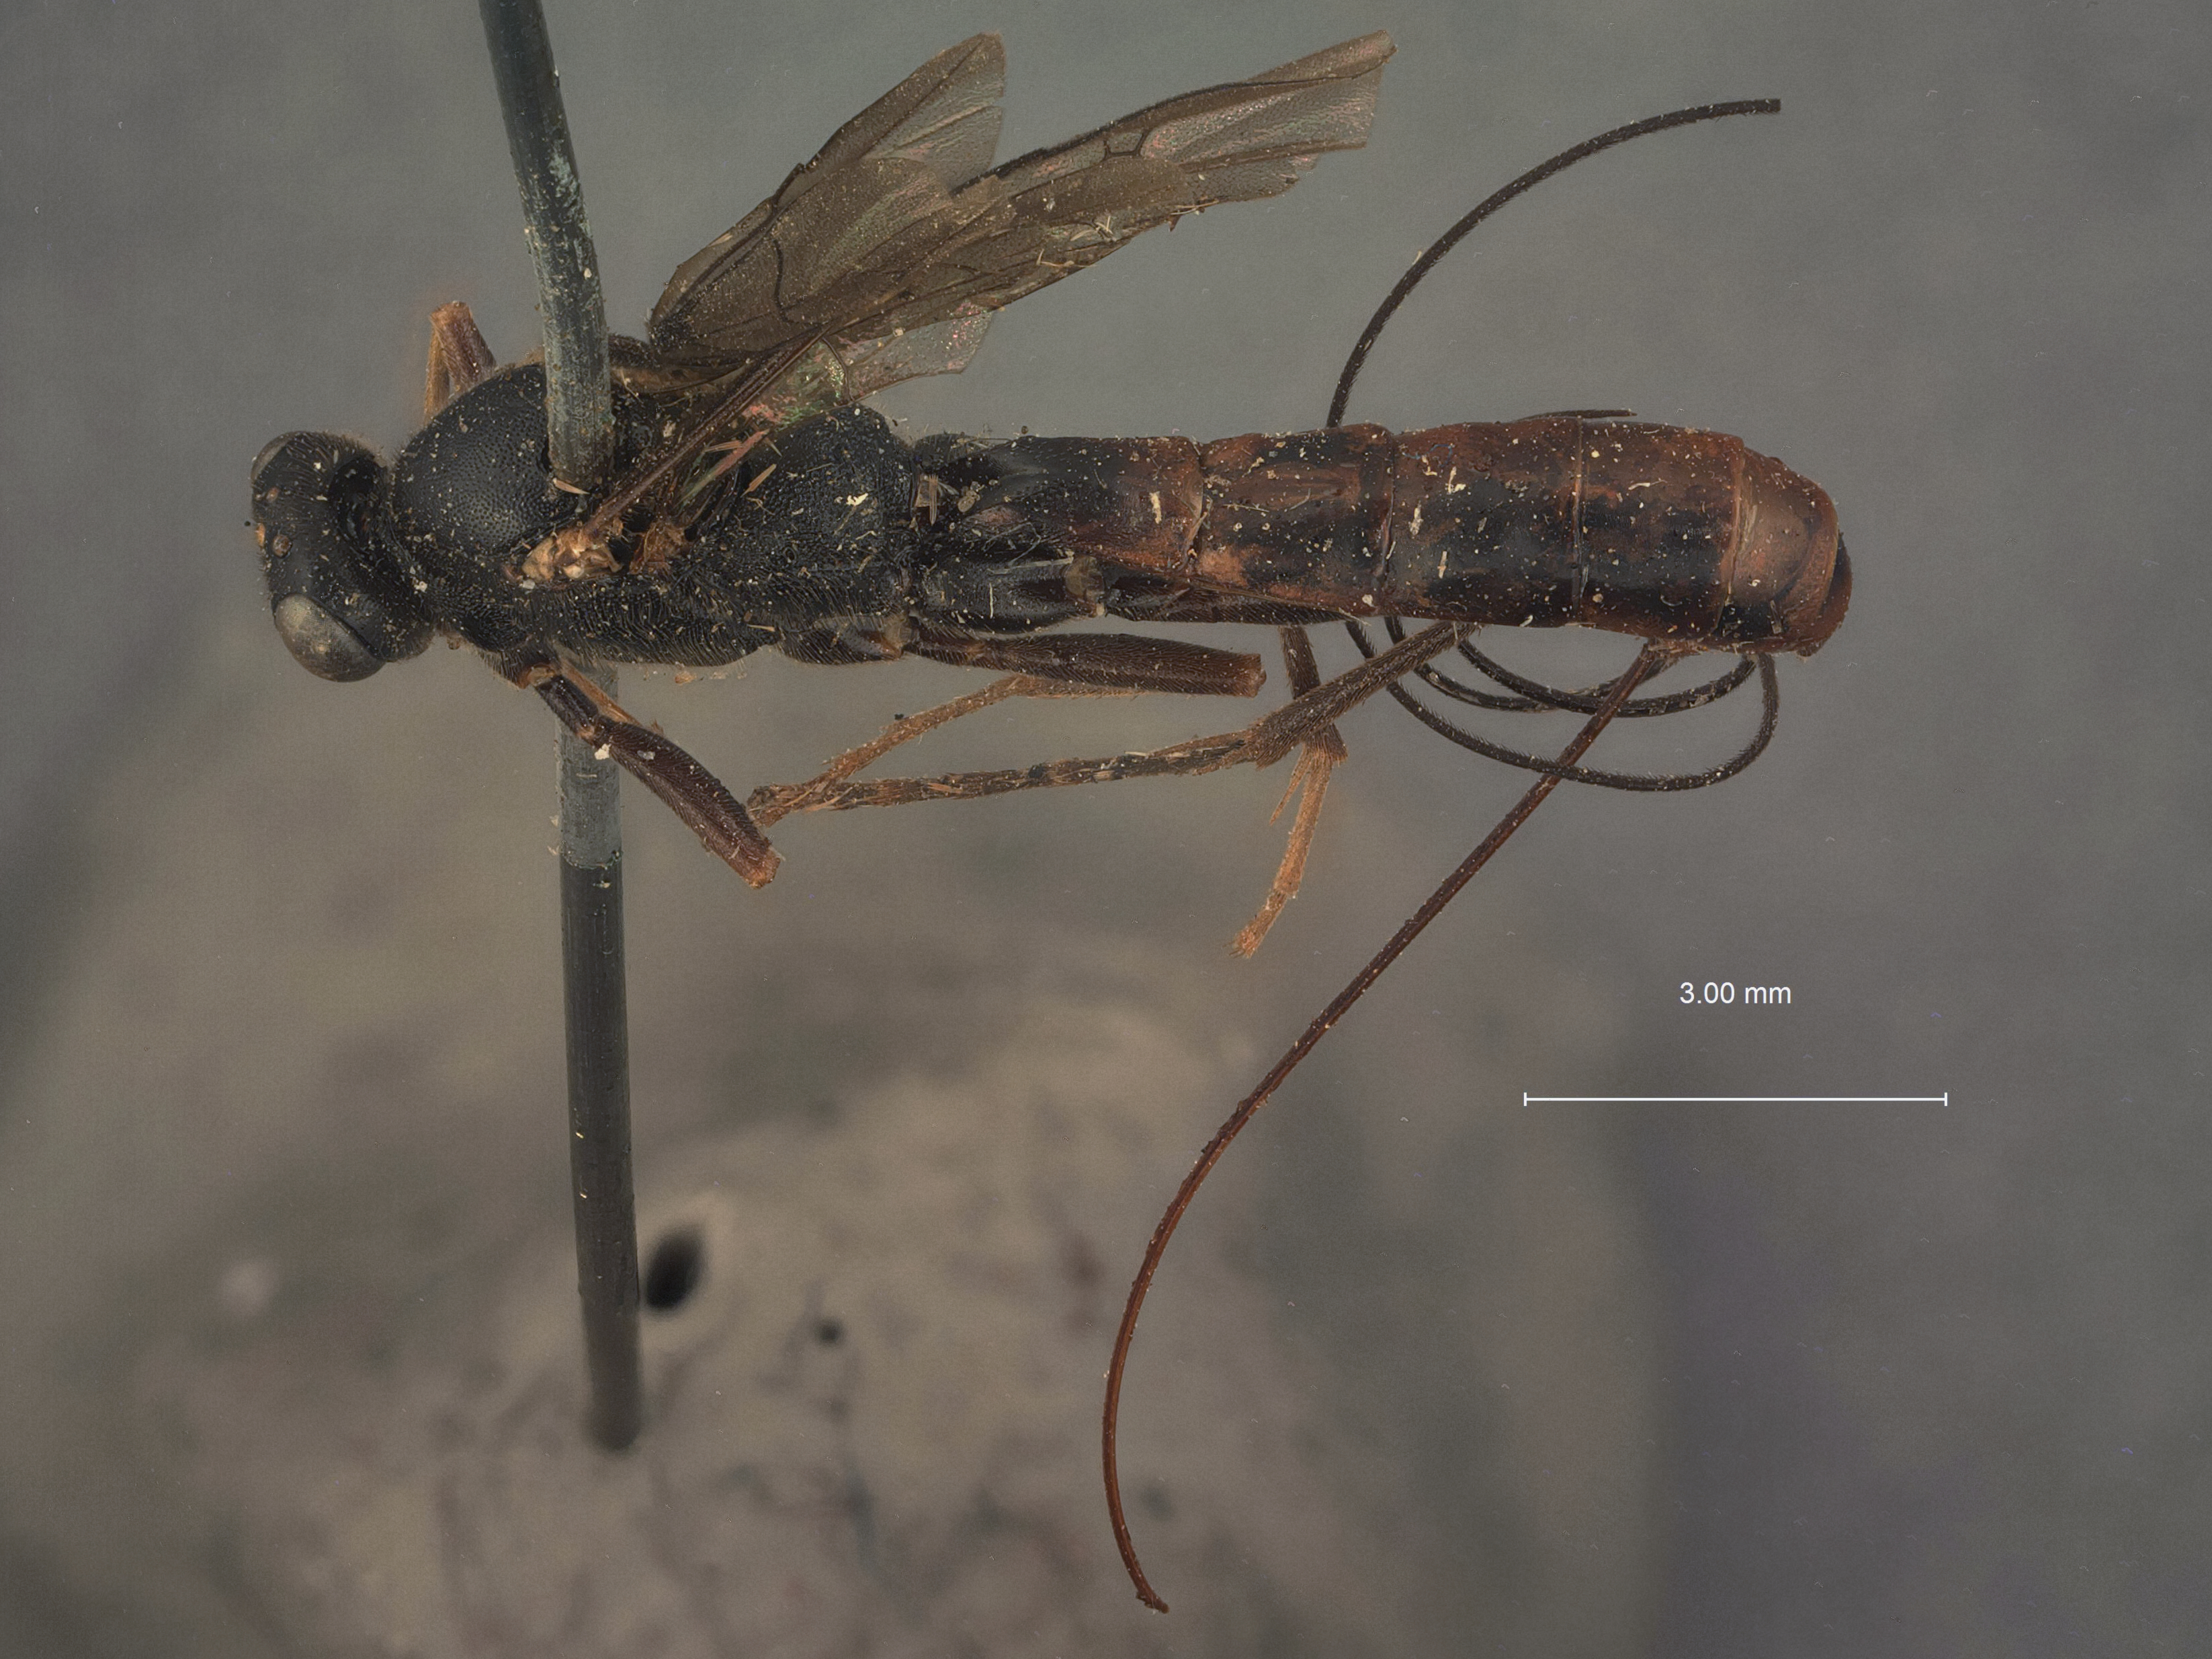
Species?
Lampronota puritana
